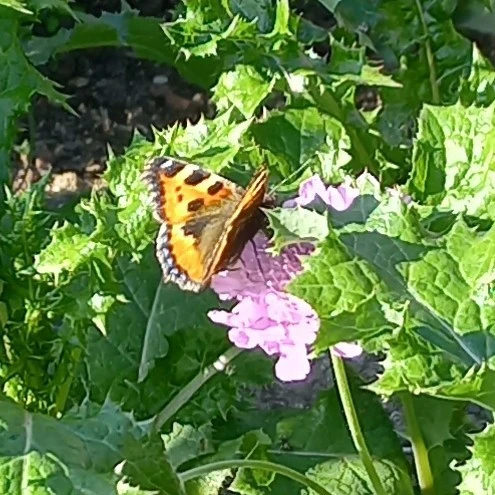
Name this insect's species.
Aglais urticae
